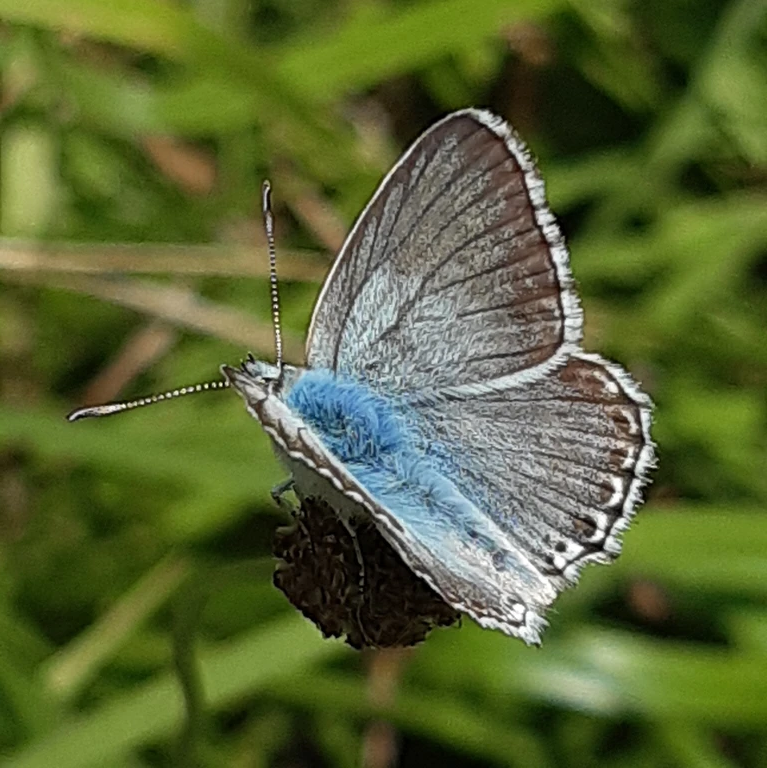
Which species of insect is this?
Lysandra coridon
